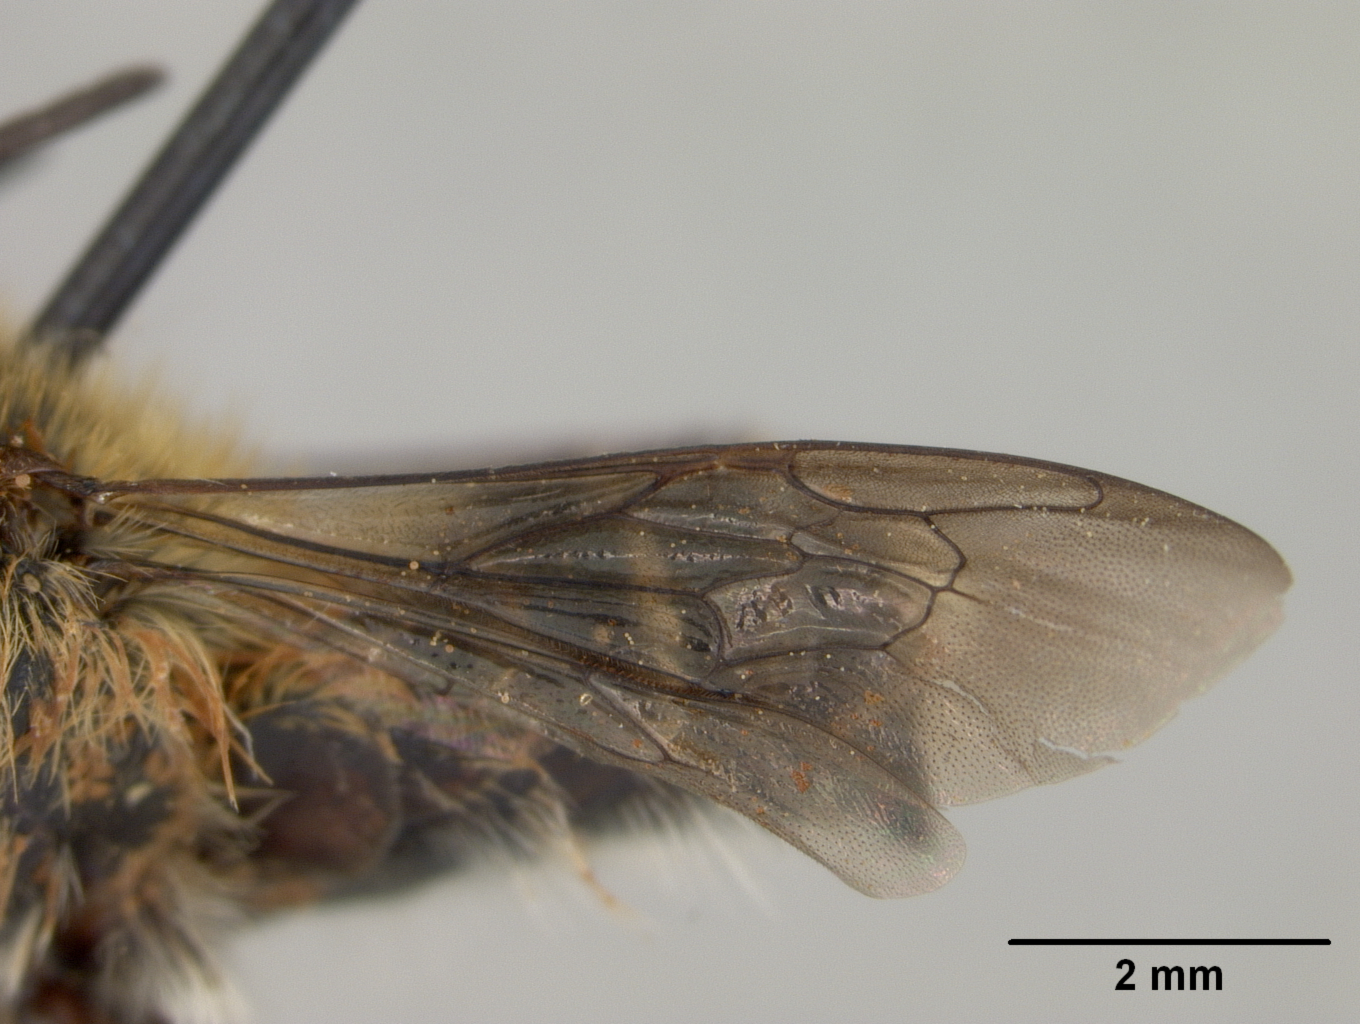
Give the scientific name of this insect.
Megachile barbadensis
